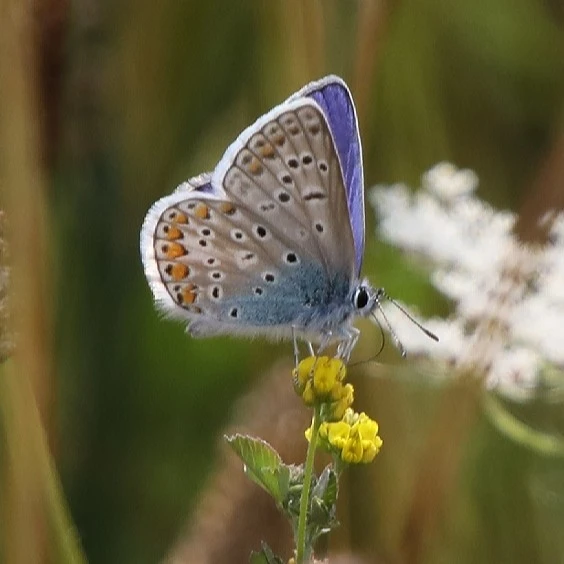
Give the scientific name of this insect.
Polyommatus icarus
